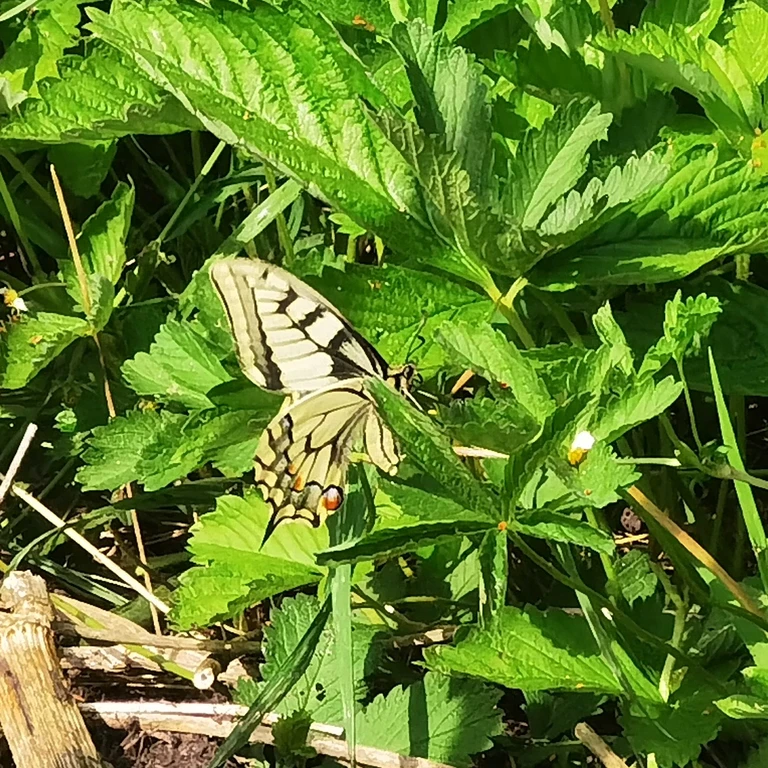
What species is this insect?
Papilio machaon
